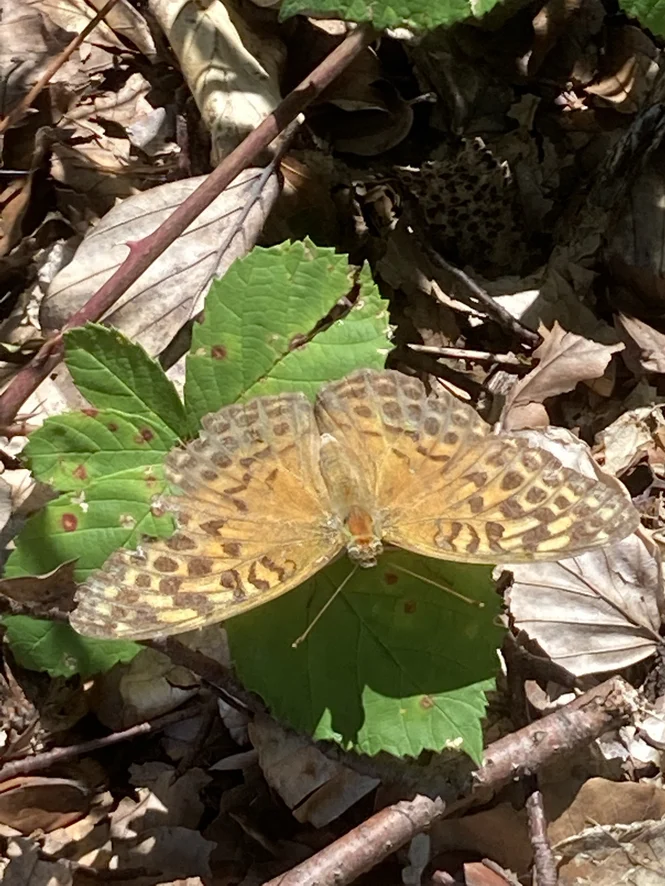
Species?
Argynnis paphia
